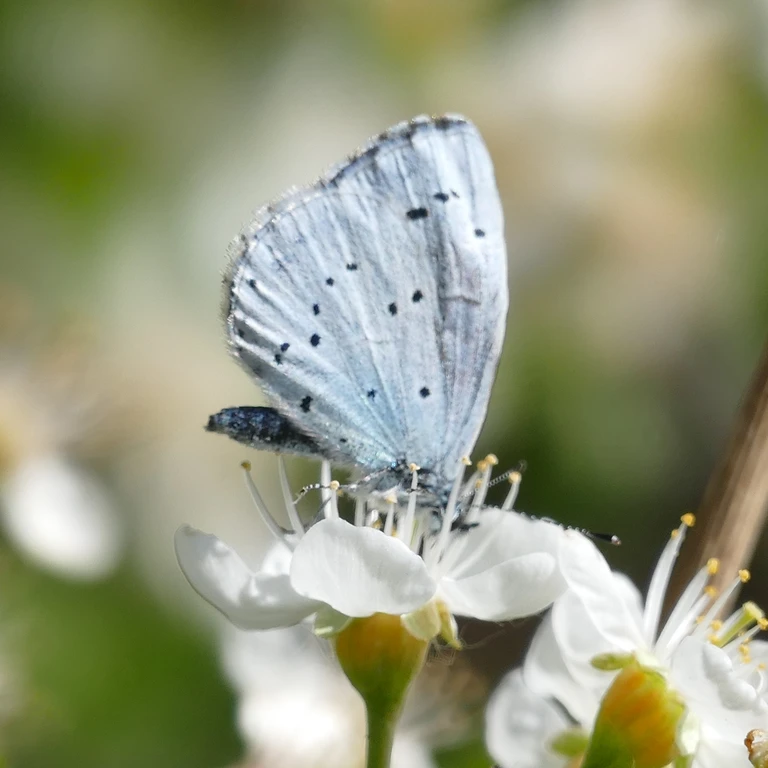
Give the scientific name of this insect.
Celastrina argiolus
